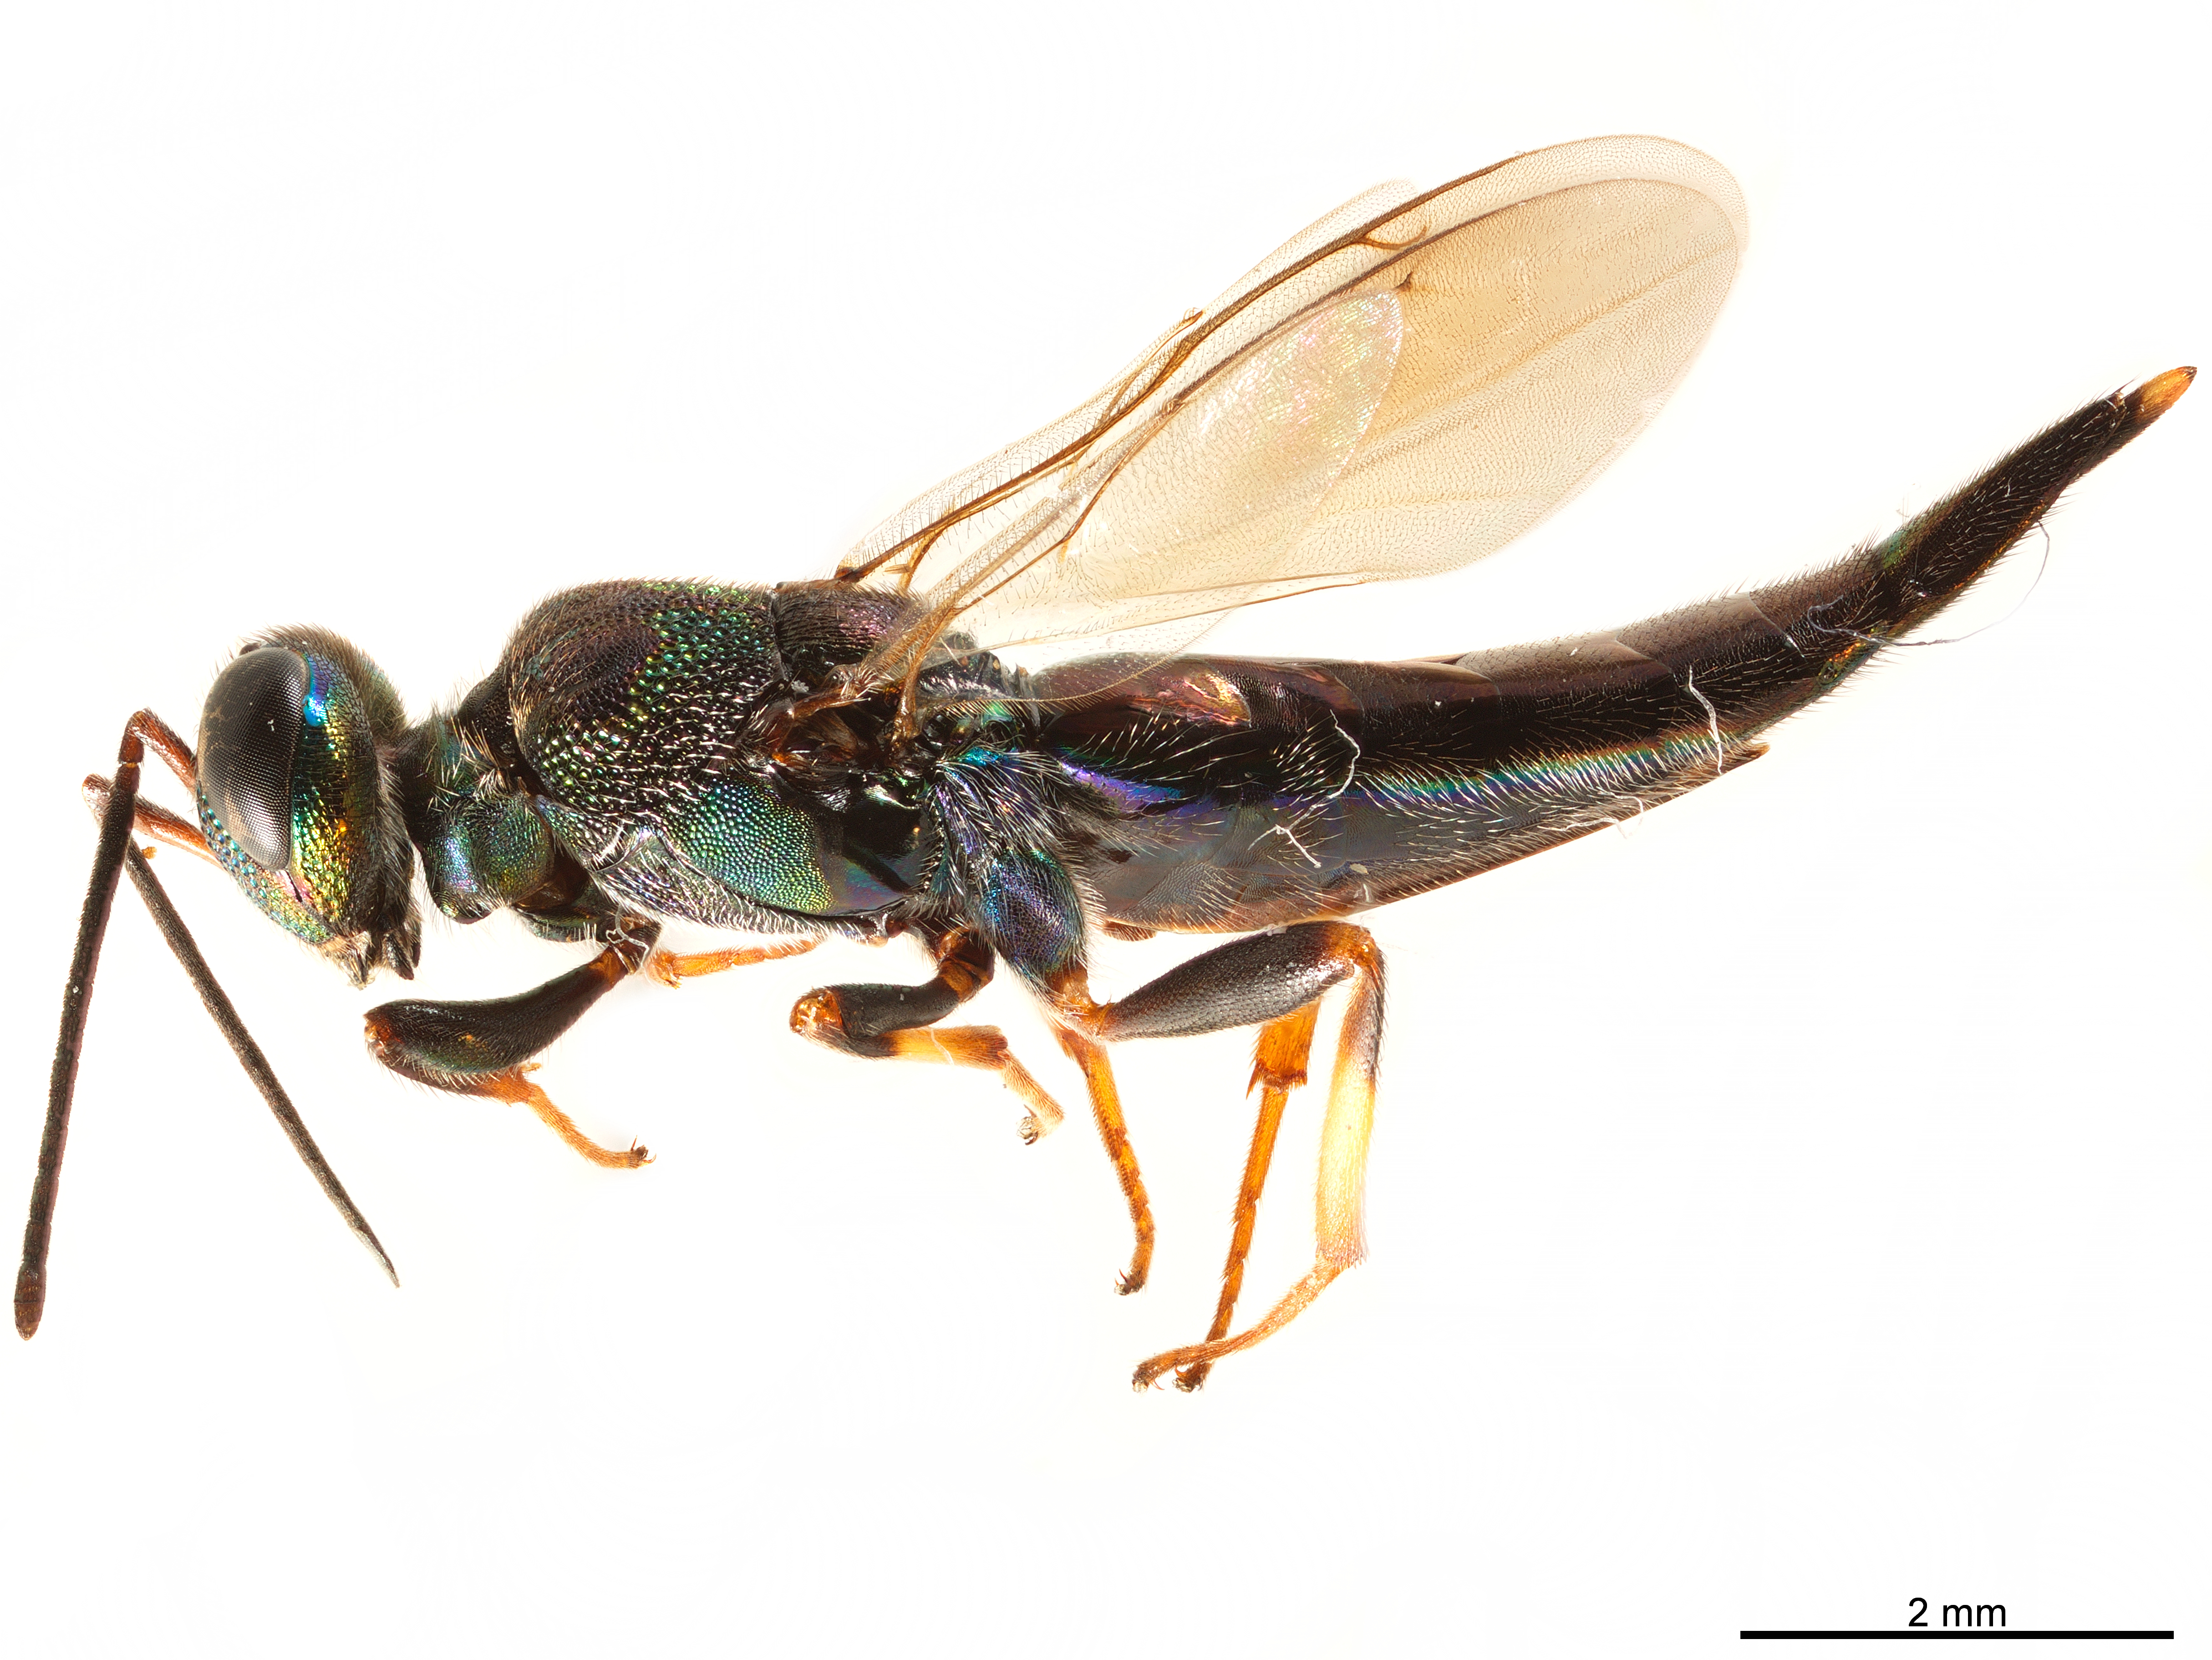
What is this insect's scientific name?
Balcha indica
